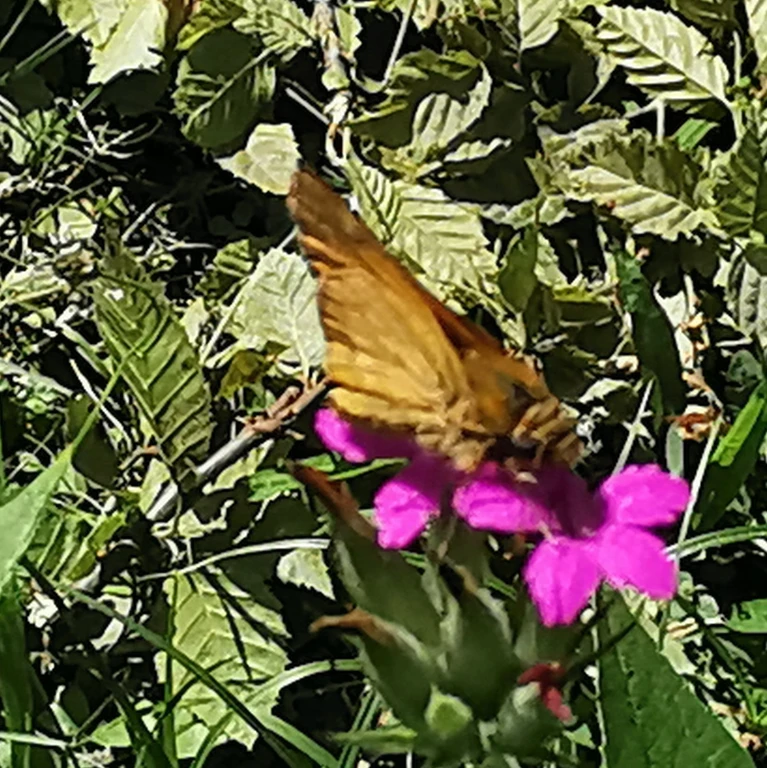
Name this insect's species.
Ochlodes sylvanus (also Ochlodes venata)
